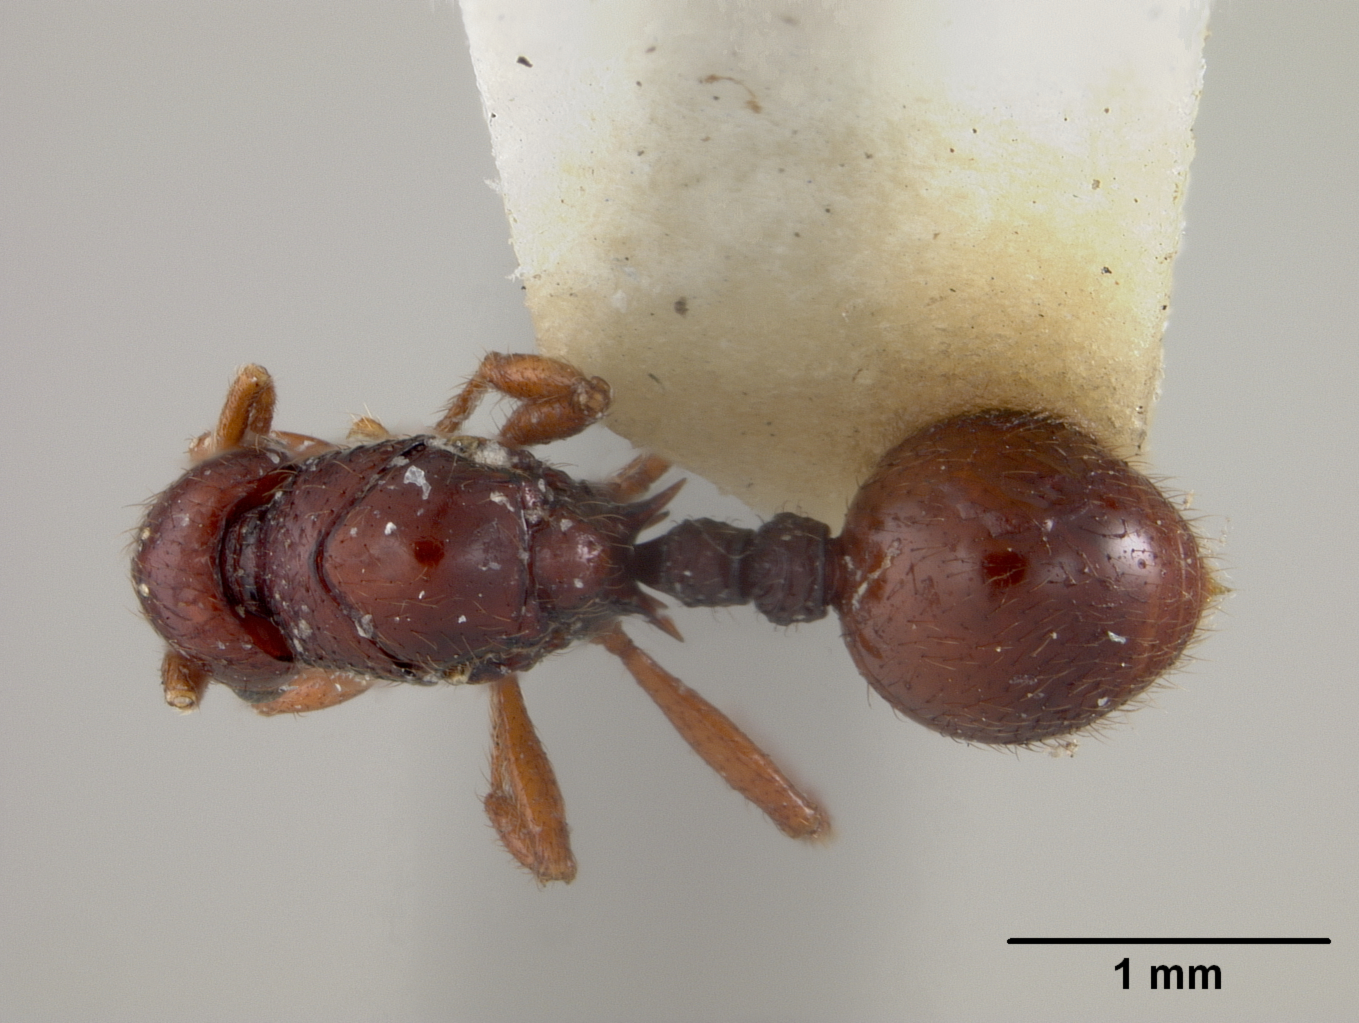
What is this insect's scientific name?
Rogeria tortuosa
